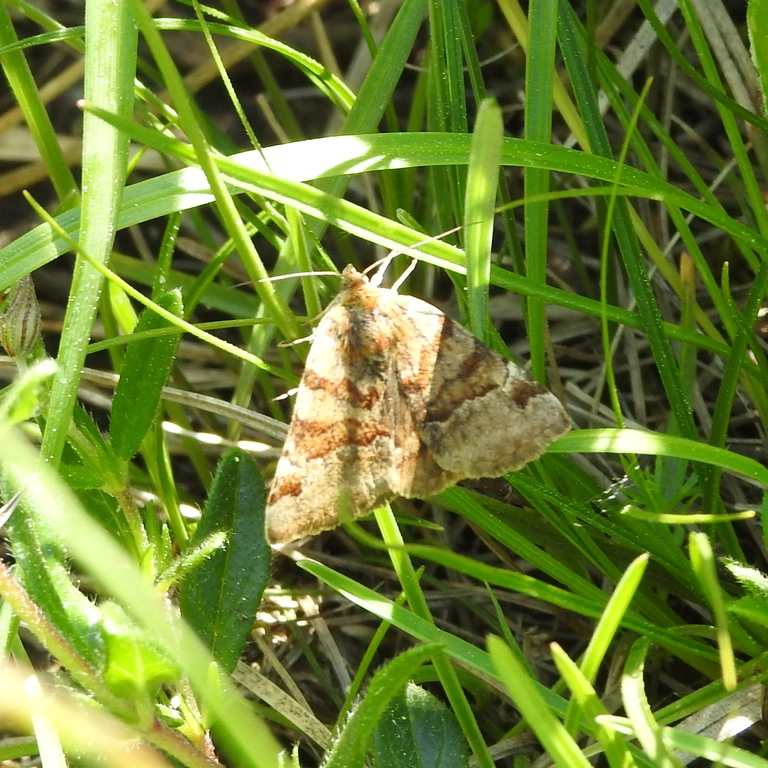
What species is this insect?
Euclidia glyphica
